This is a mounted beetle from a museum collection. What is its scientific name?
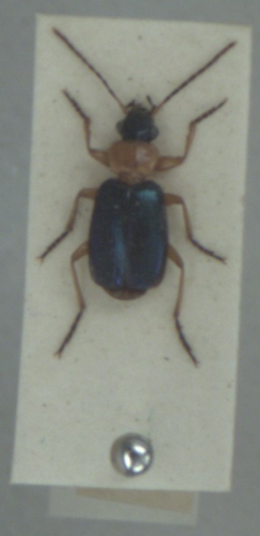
Lebia chlorocephala
